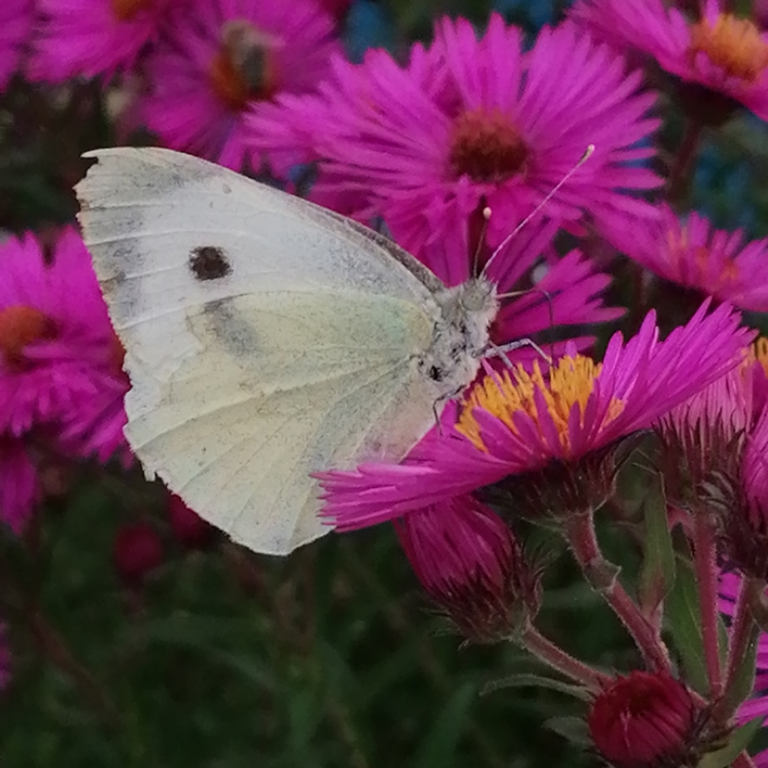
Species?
Pieris brassicae
